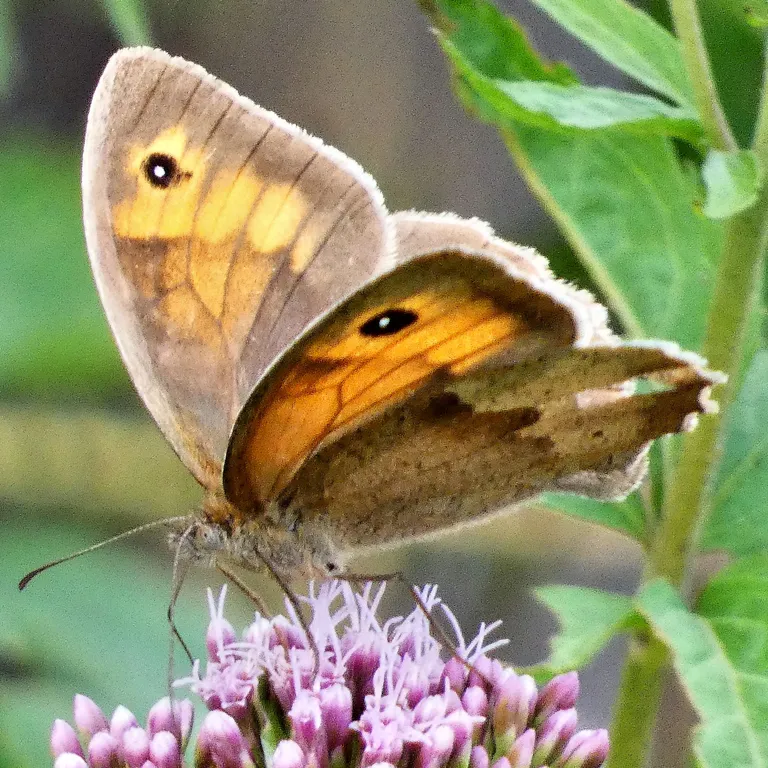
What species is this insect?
Maniola jurtina
